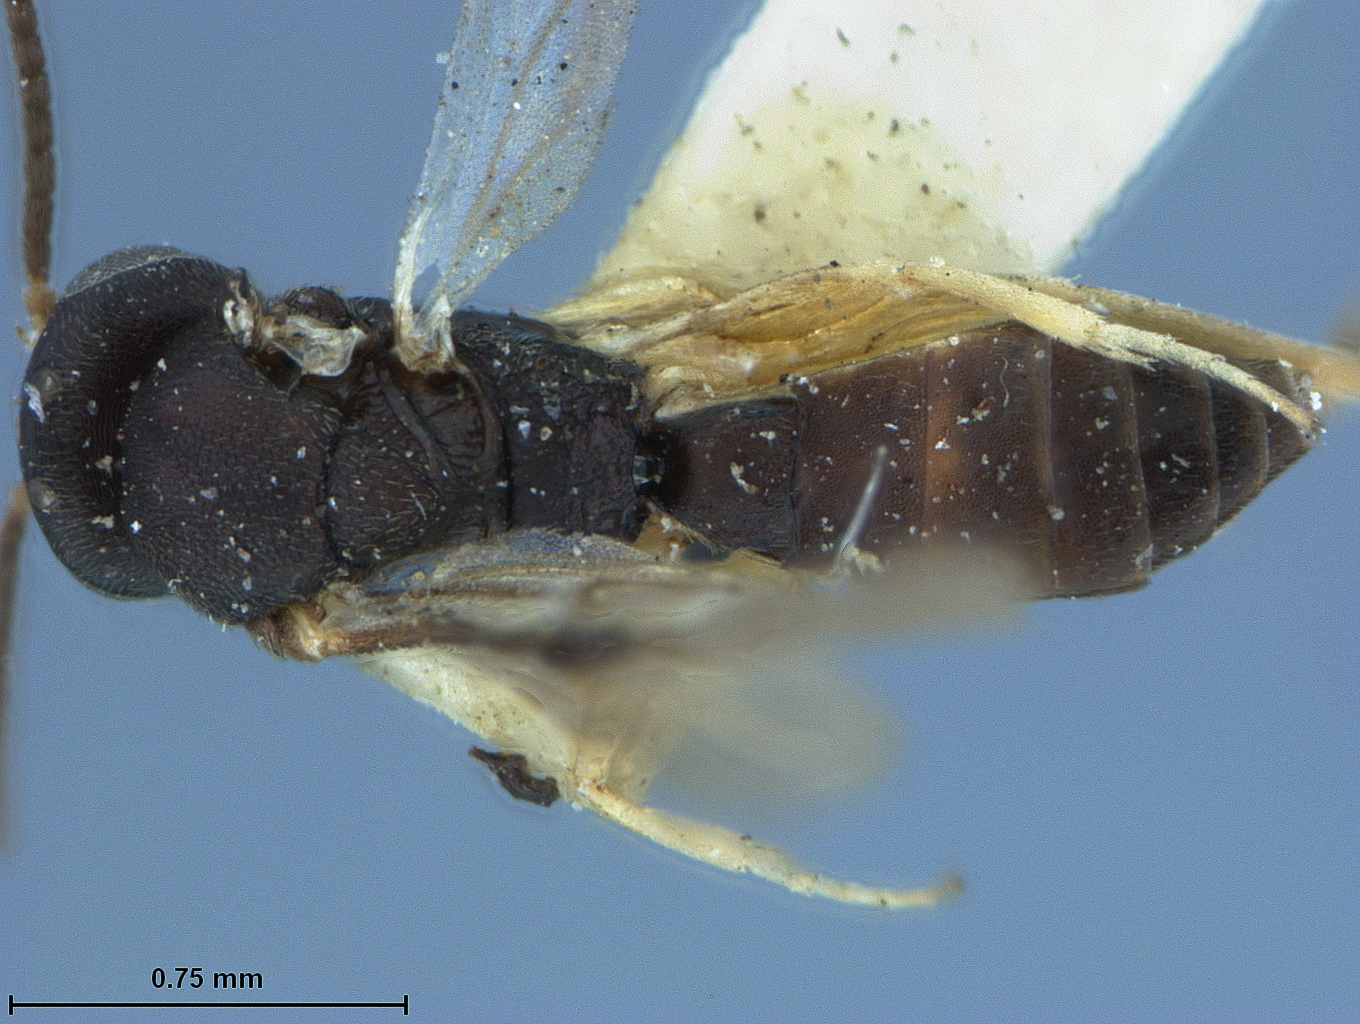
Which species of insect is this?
Elasmosoma pergandei
